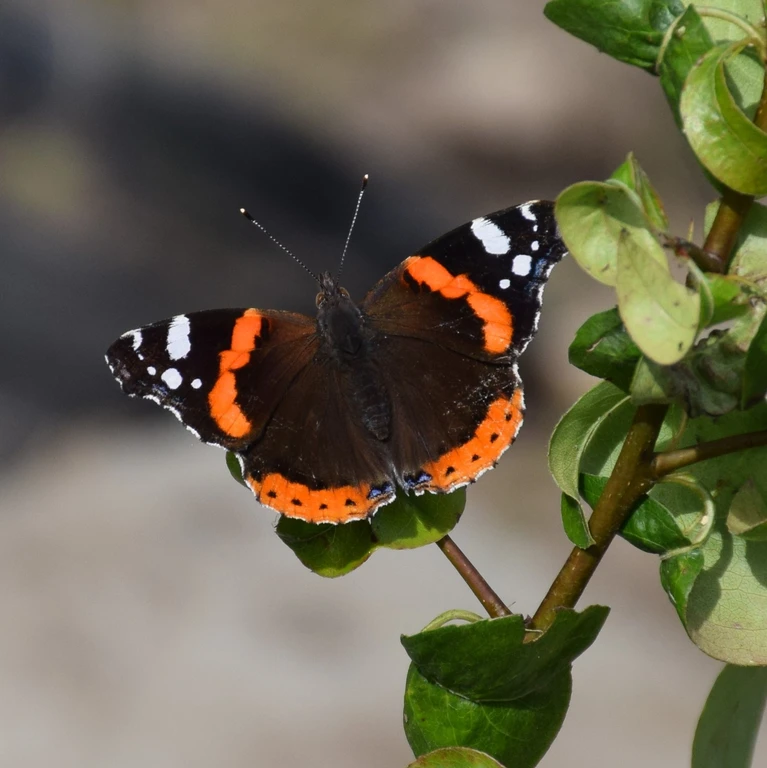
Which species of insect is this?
Vanessa atalanta
